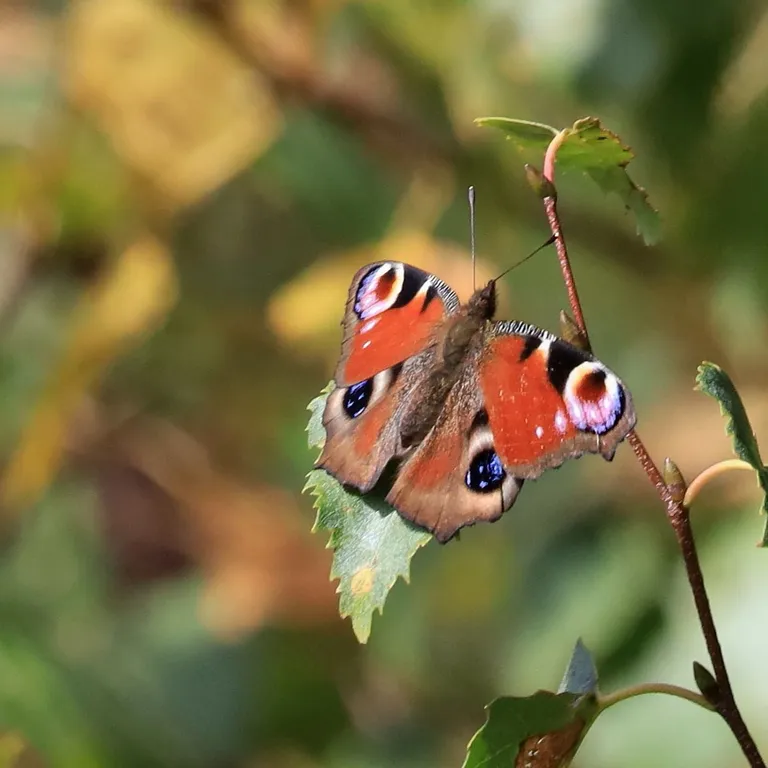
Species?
Aglais io
